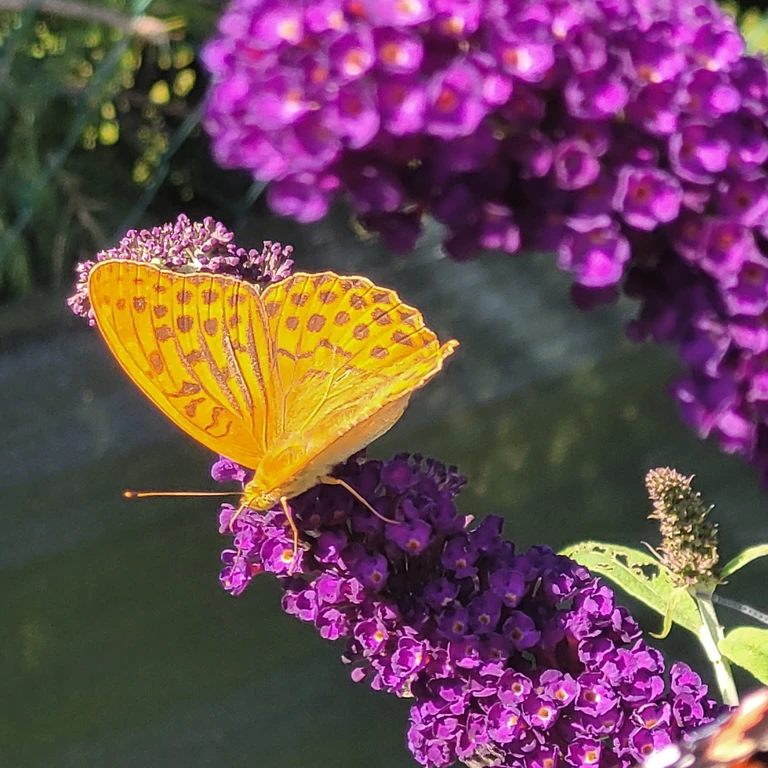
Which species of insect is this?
Argynnis paphia
